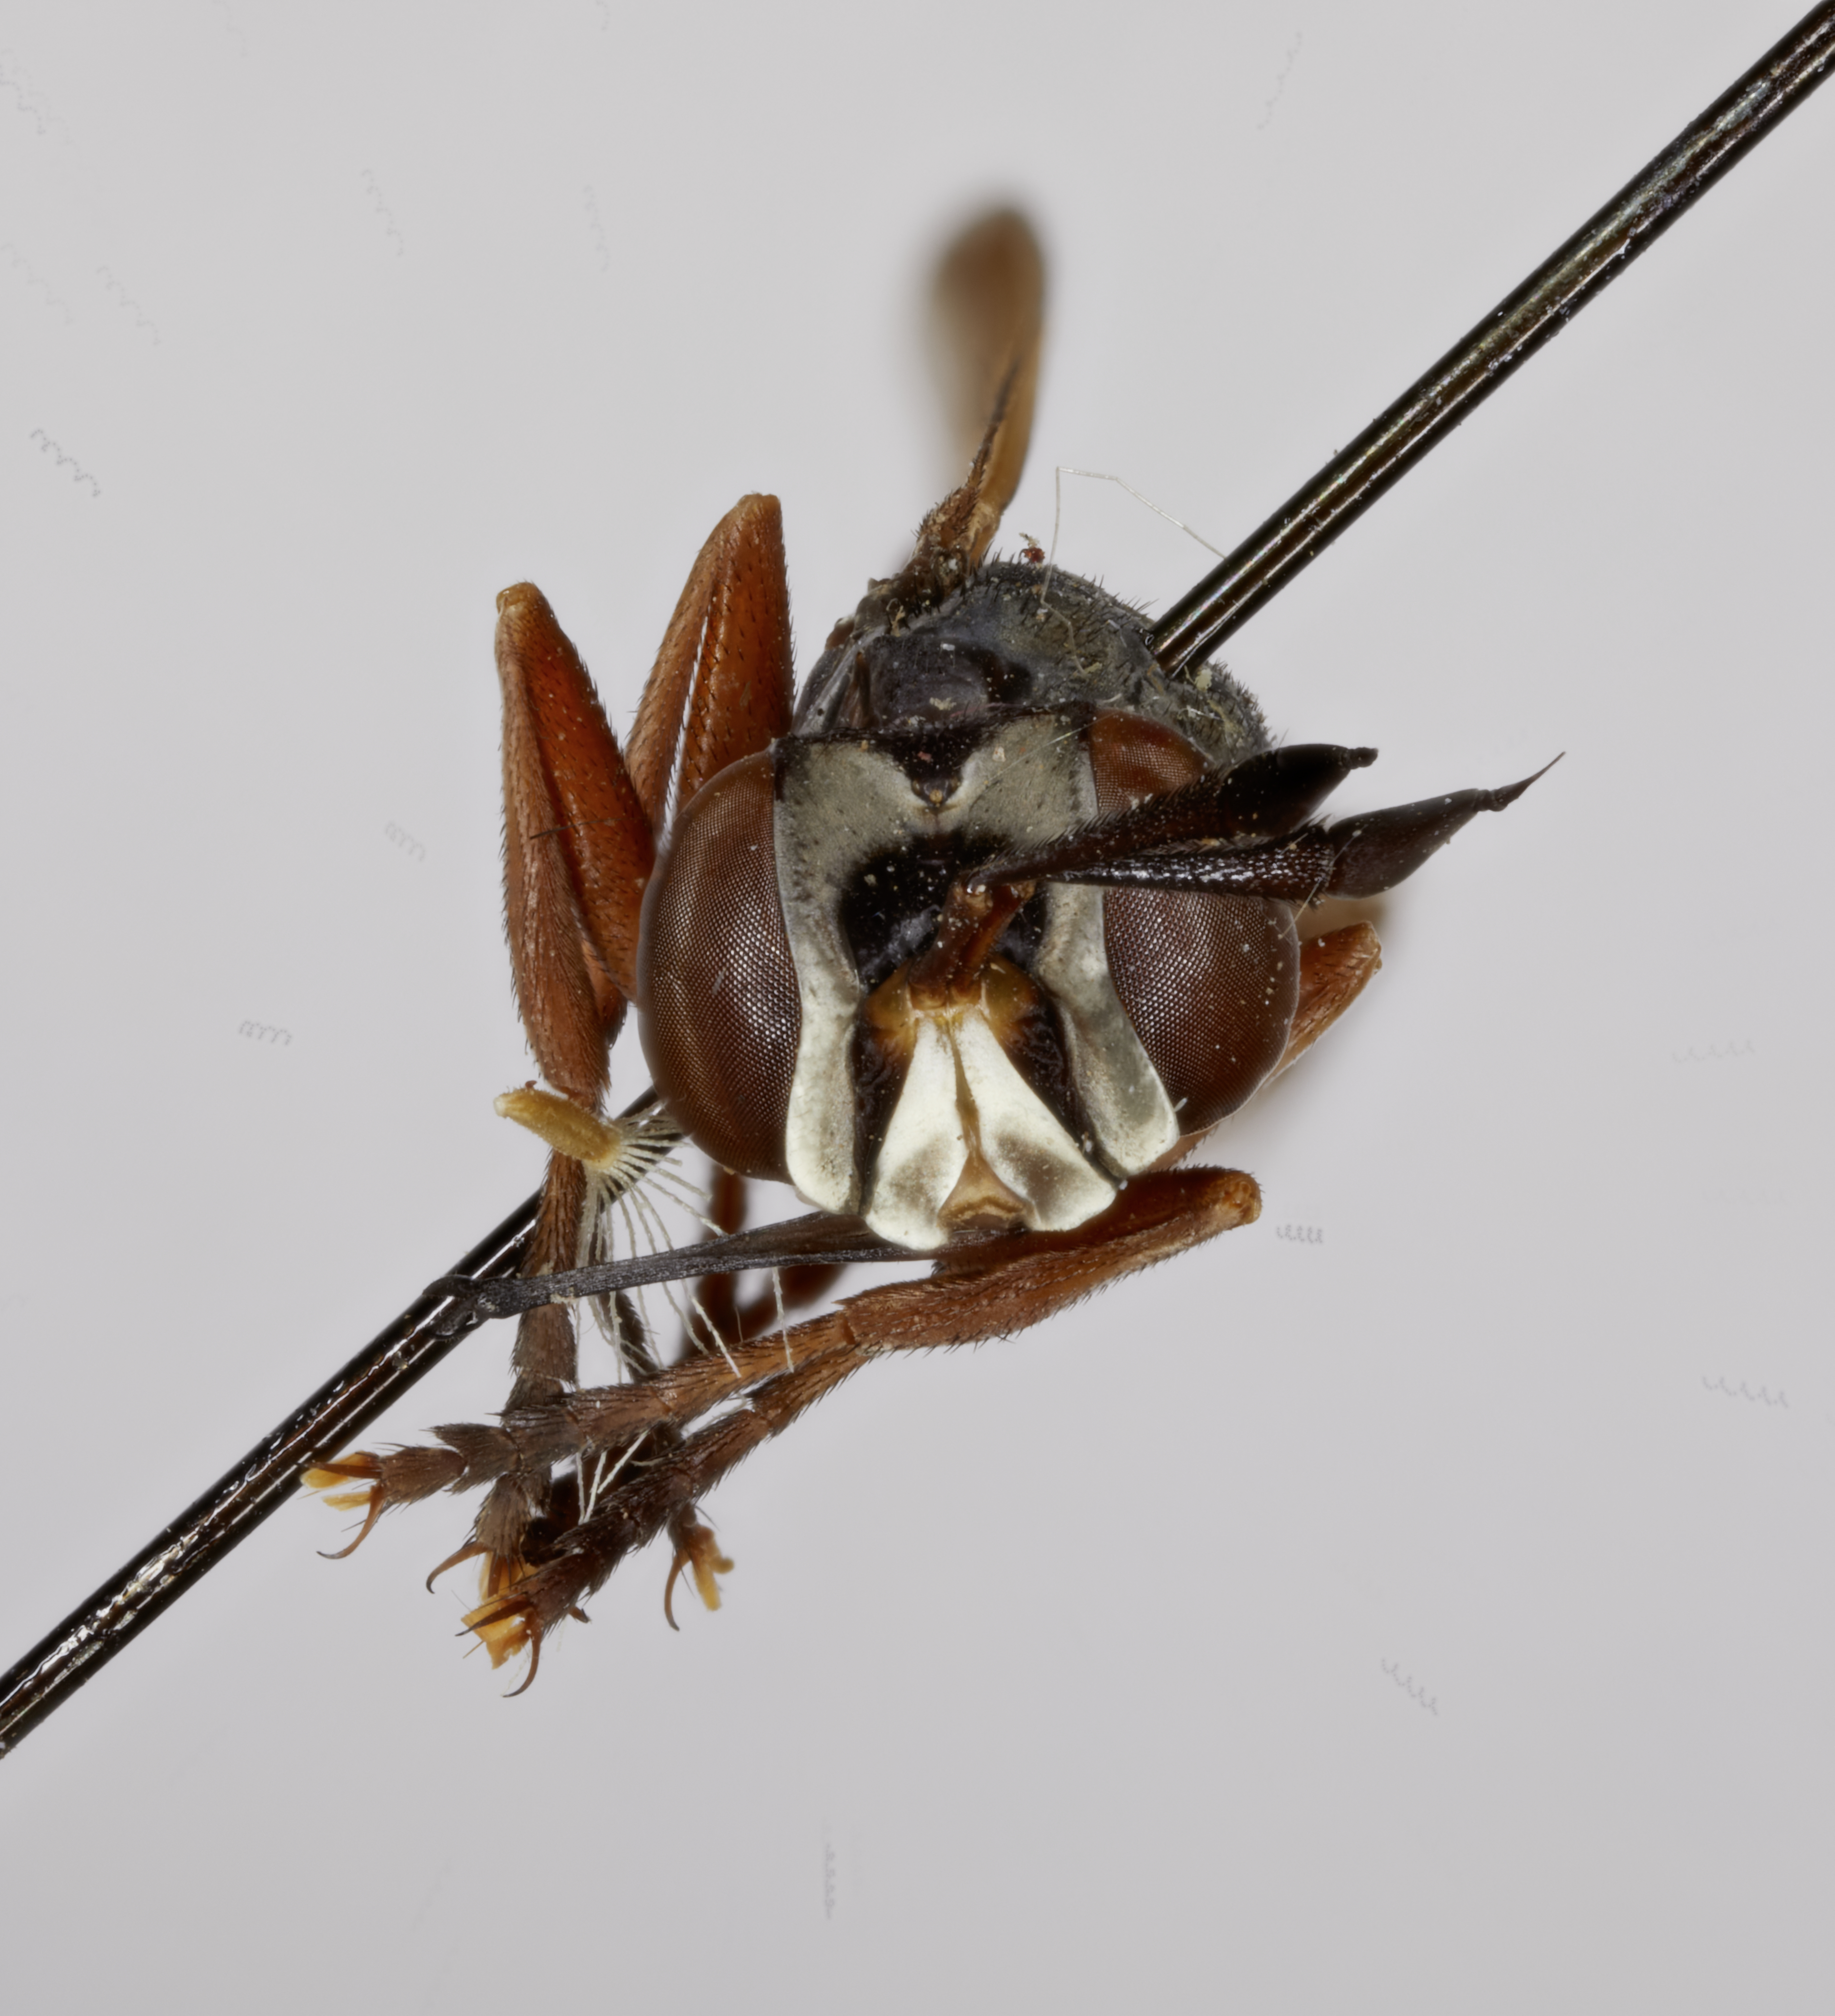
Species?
Conops hermanni (also Physoconops hermanni)
